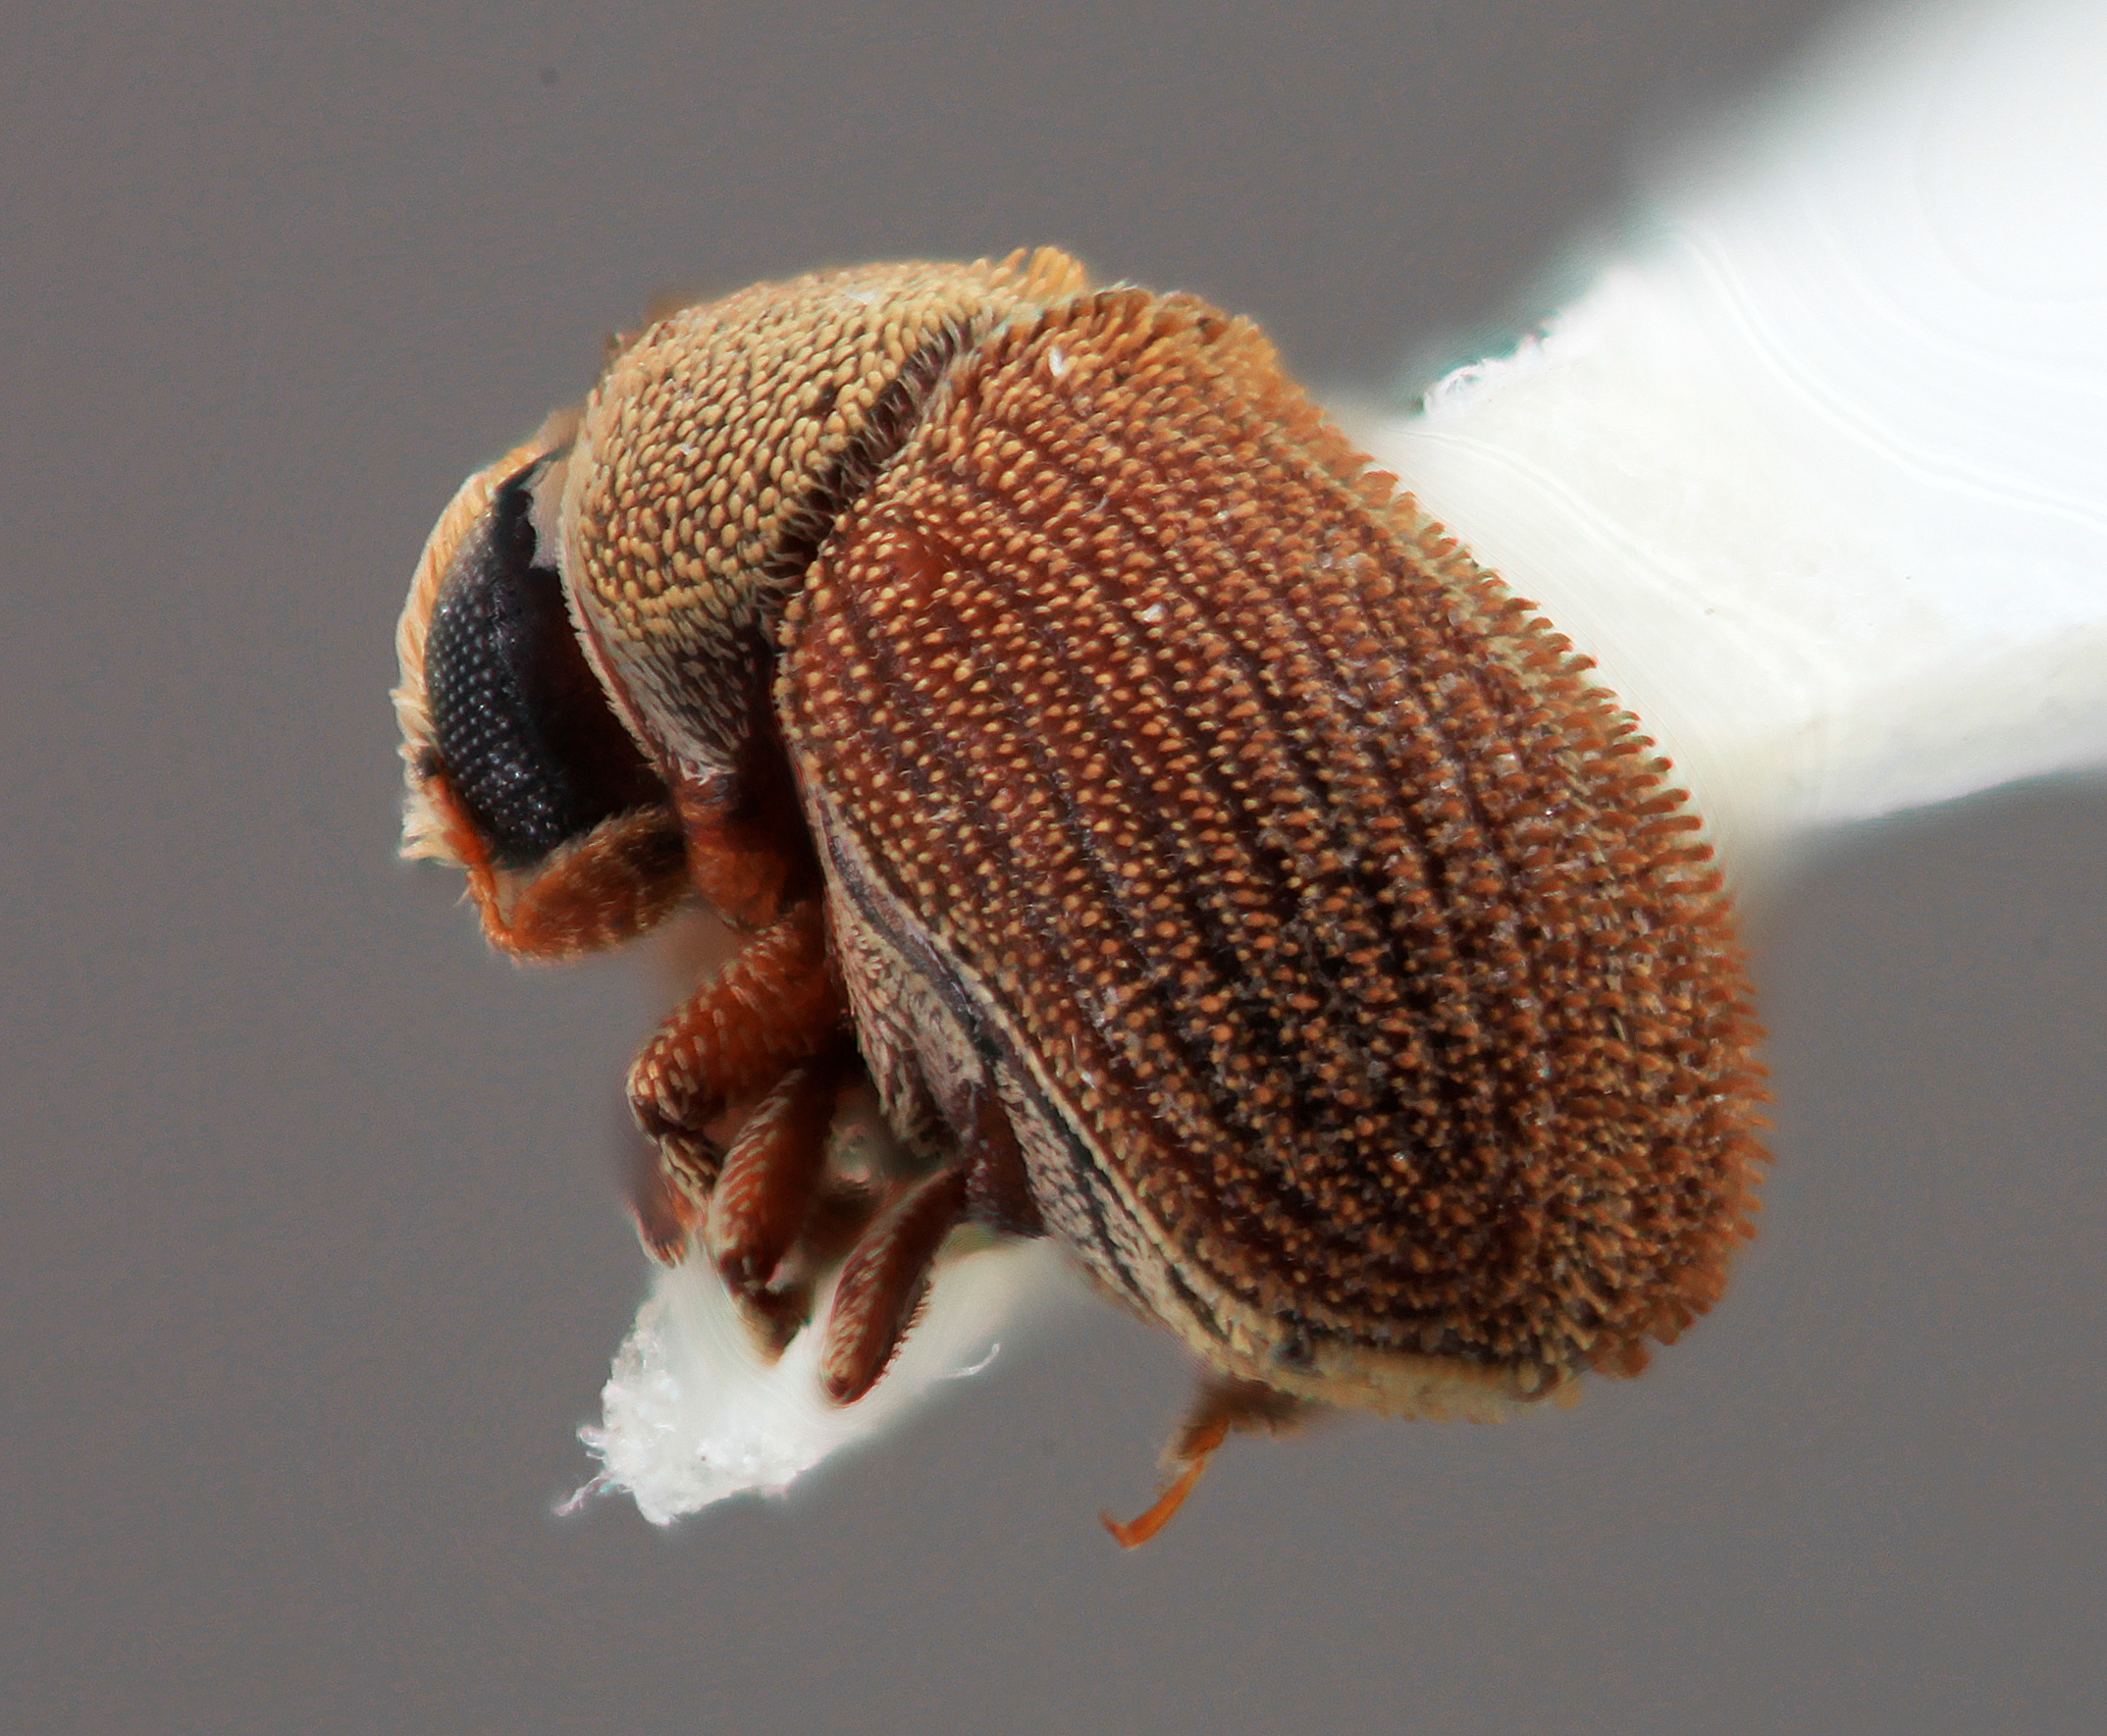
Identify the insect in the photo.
Chaetophloeus andinus
